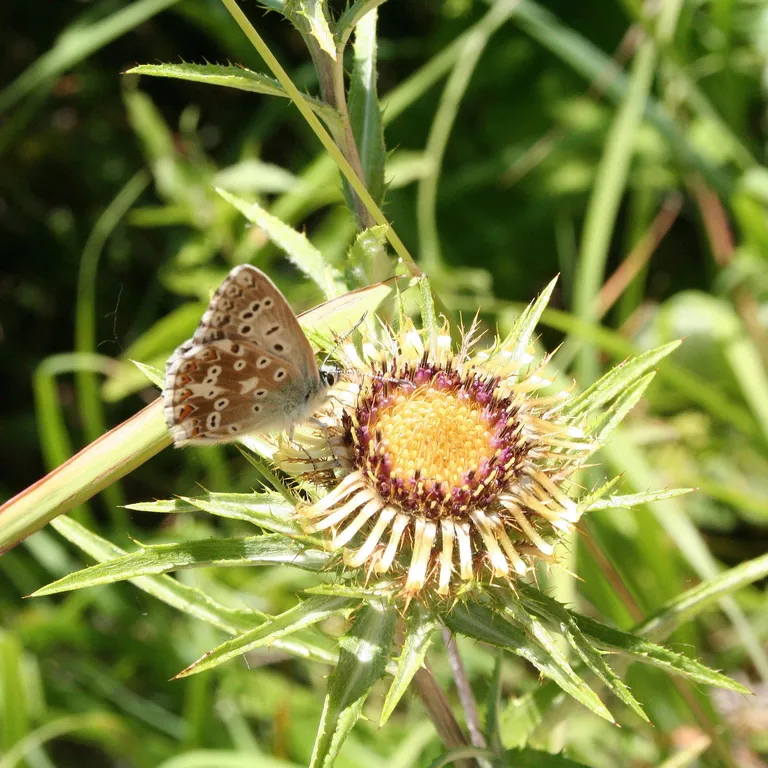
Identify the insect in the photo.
Lysandra coridon
